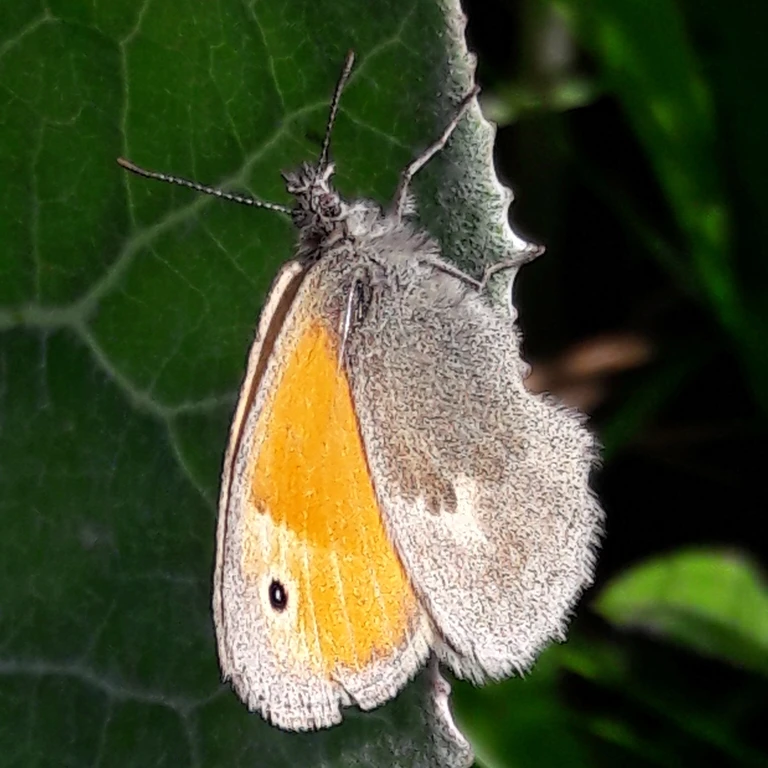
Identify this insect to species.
Coenonympha pamphilus
